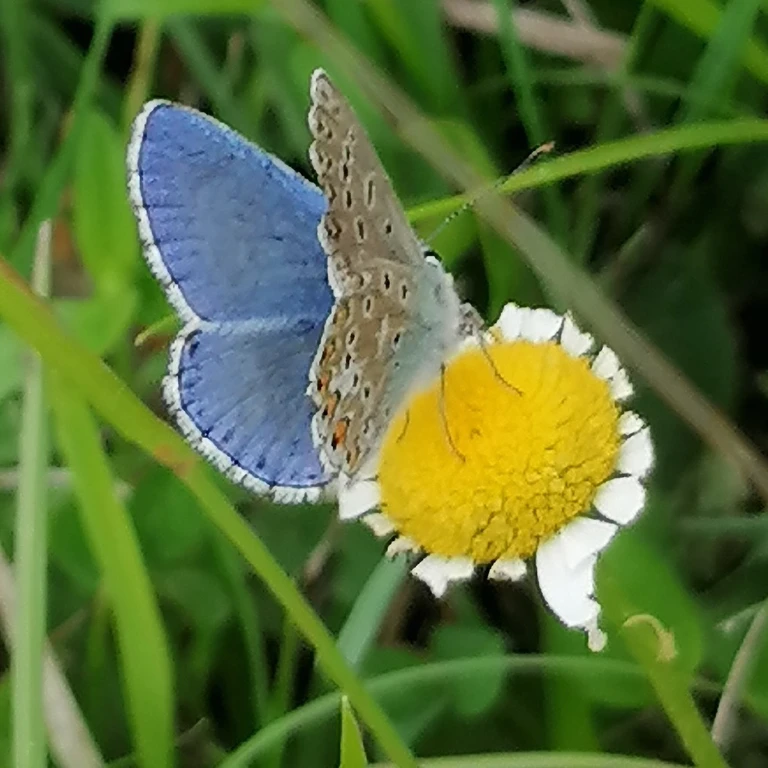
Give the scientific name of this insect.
Lysandra bellargus
